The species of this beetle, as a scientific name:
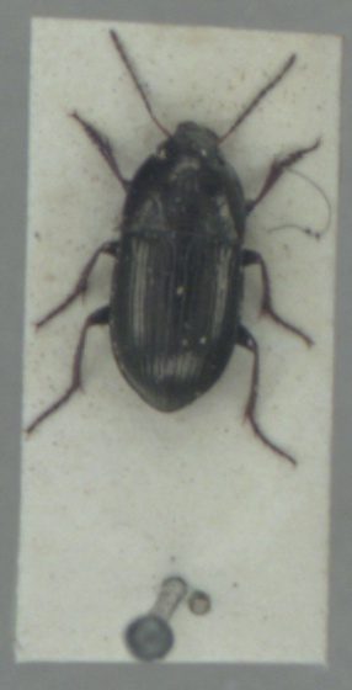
Amara communis
